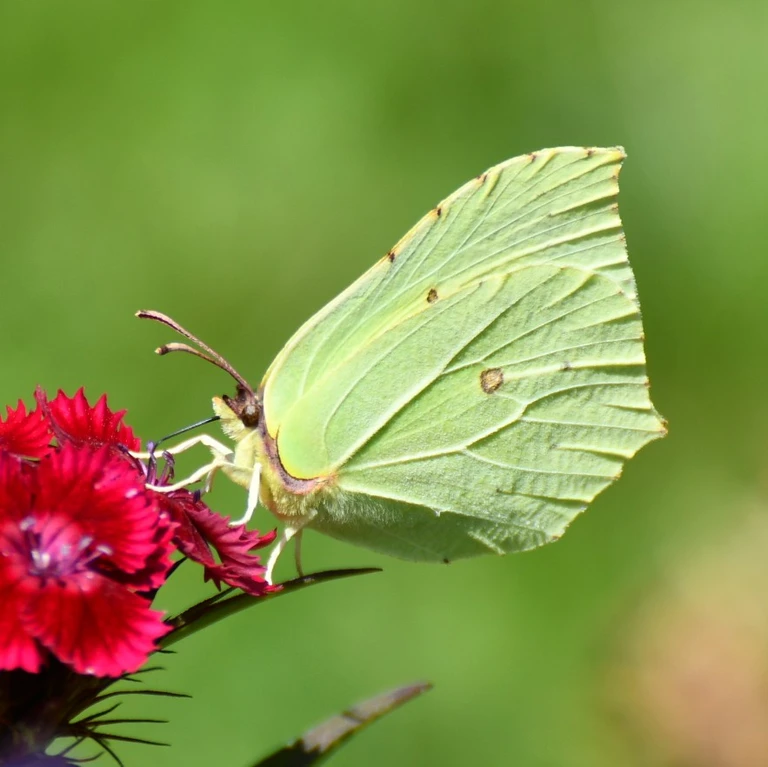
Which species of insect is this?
Gonepteryx rhamni
